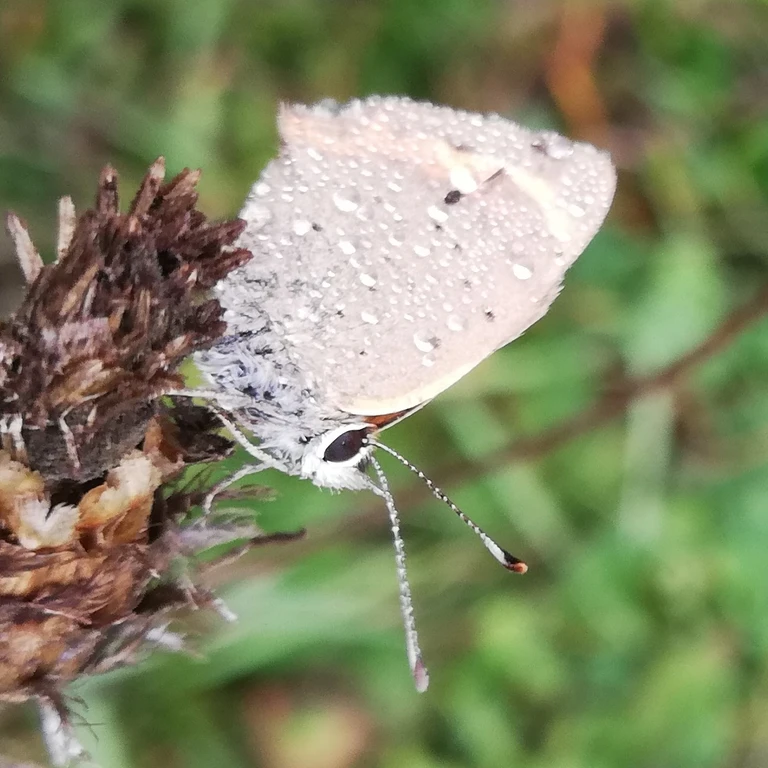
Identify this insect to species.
Lycaena phlaeas
